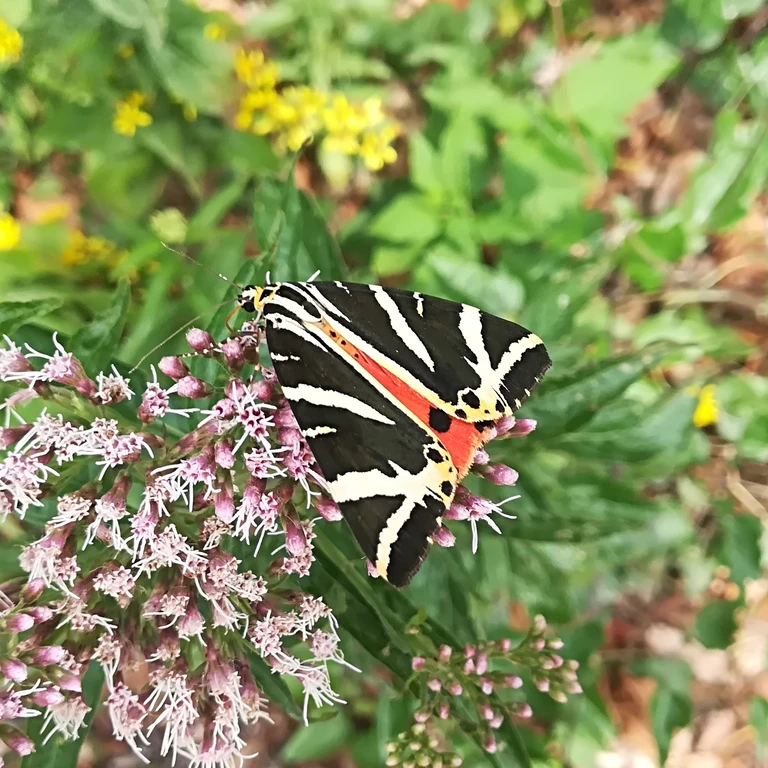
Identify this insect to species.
Euplagia quadripunctaria
